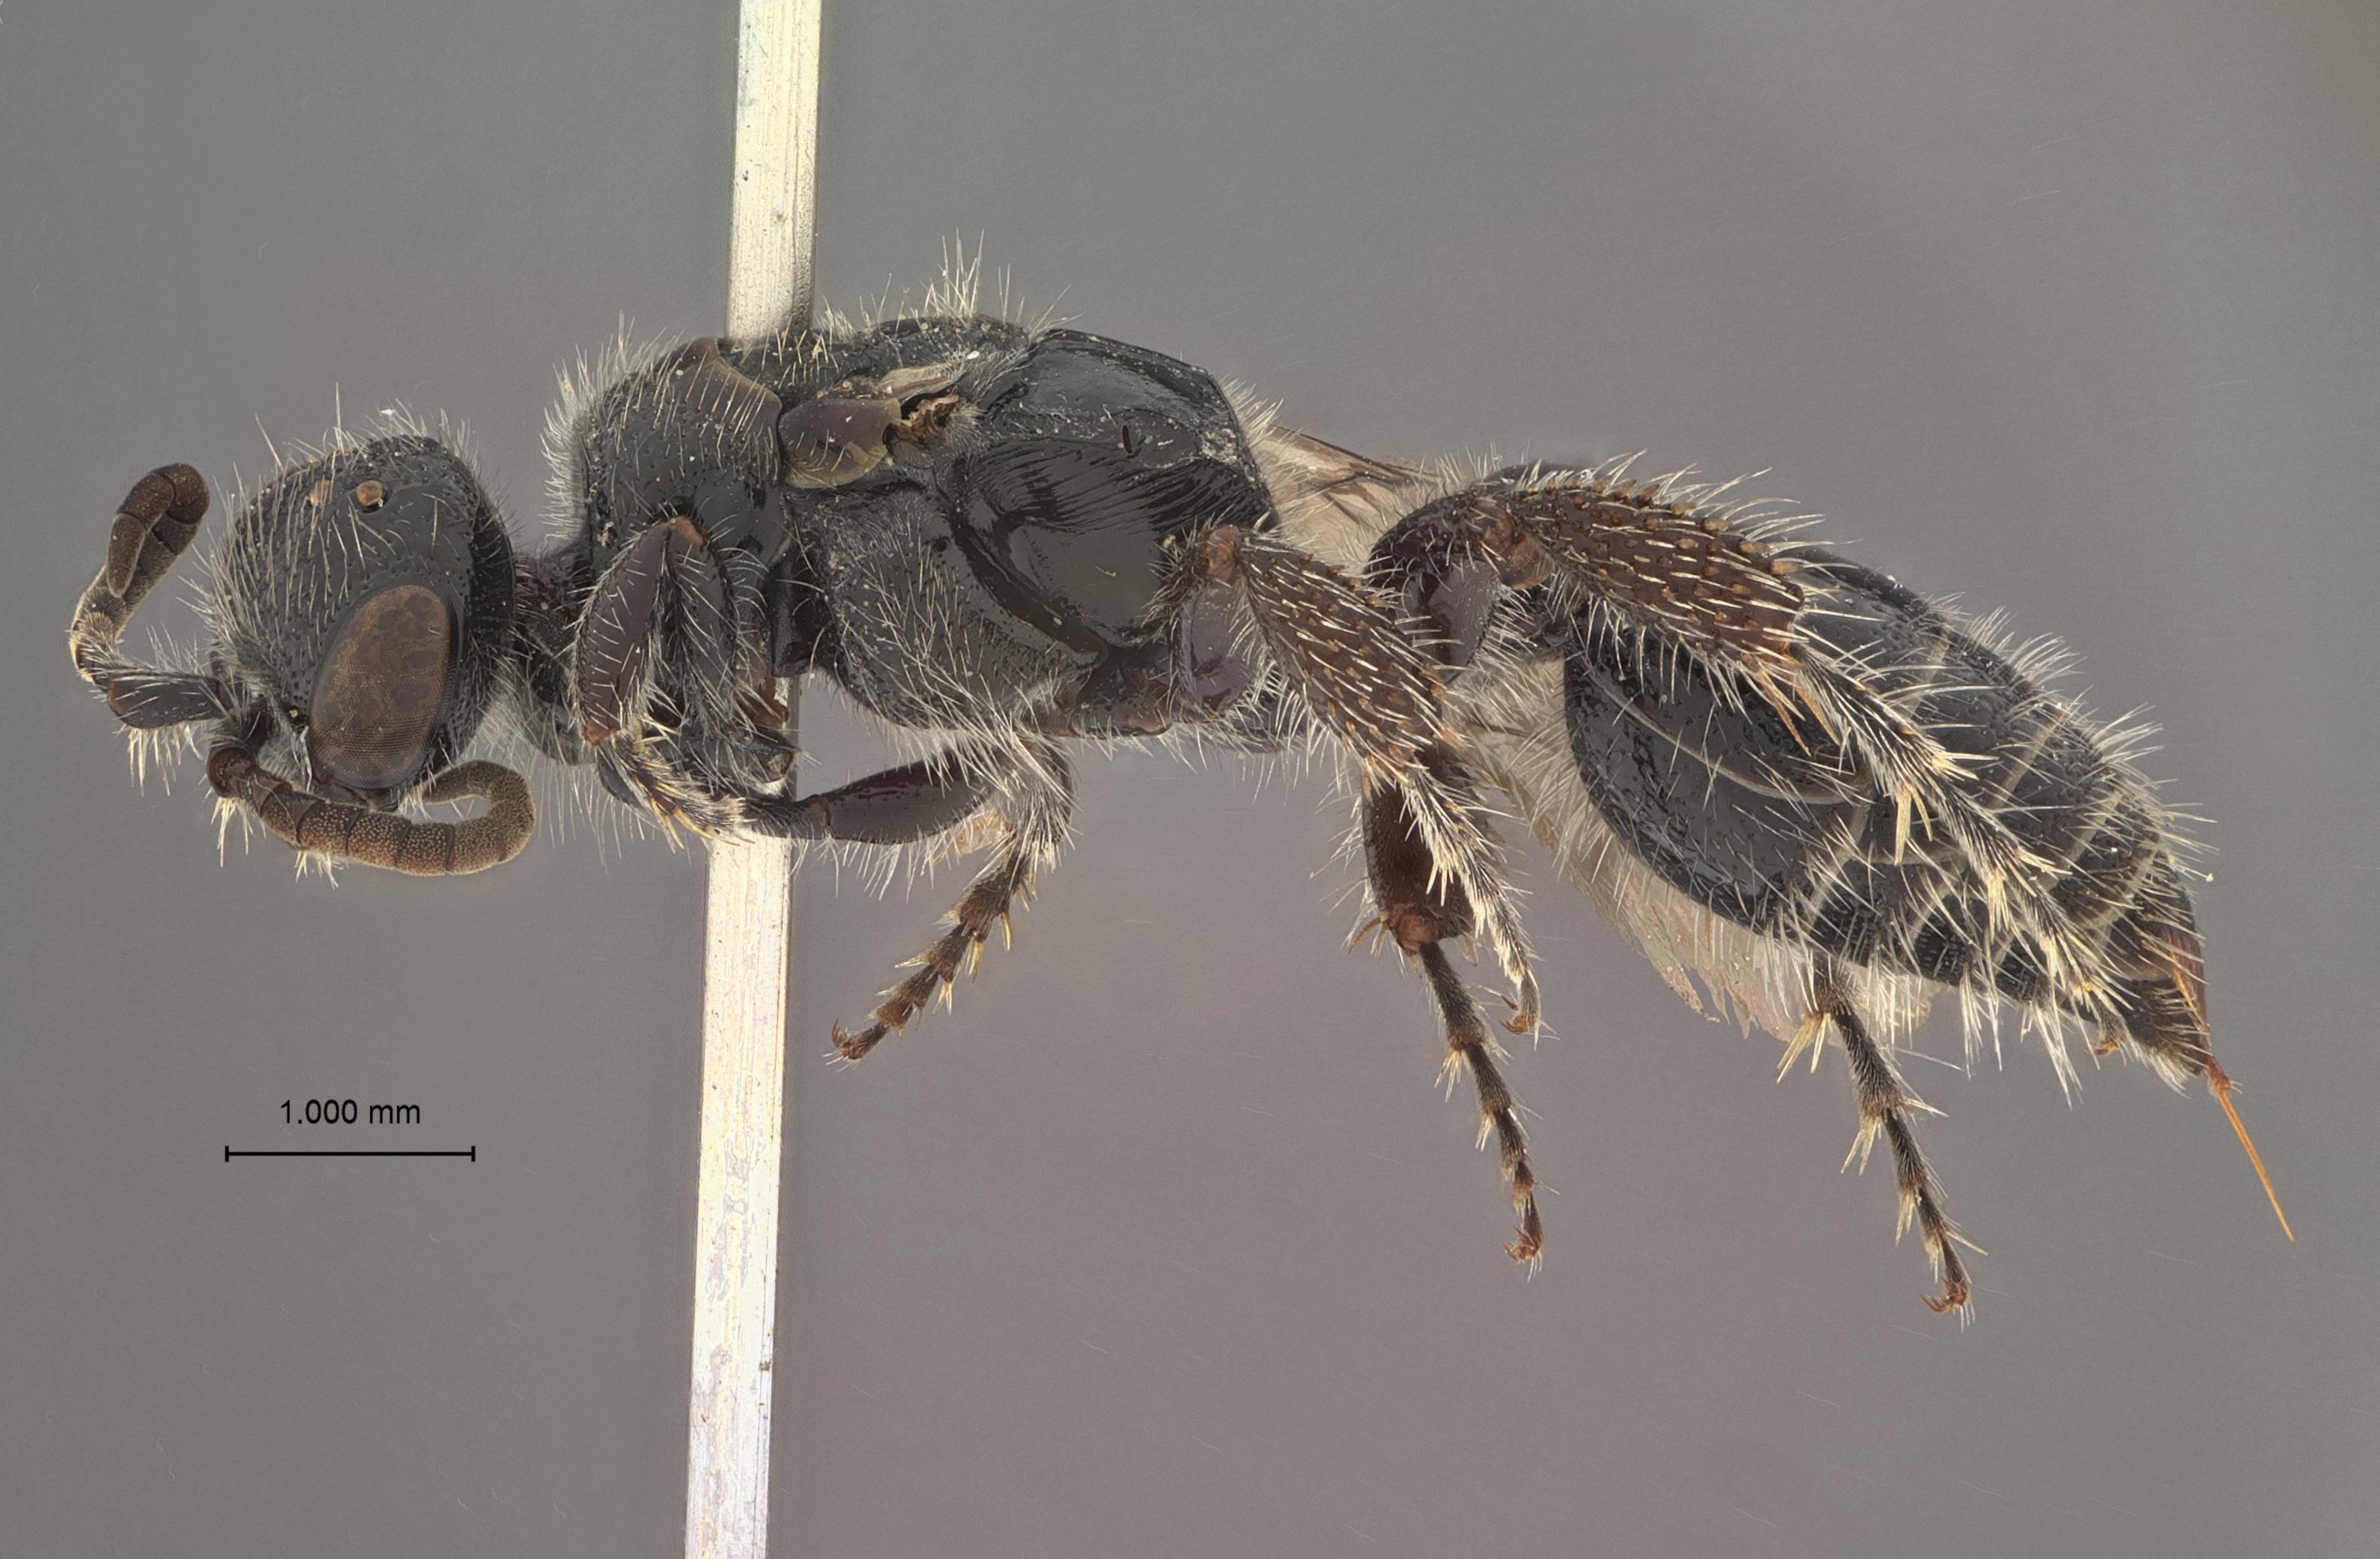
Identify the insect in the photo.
Tiphia formosensis
